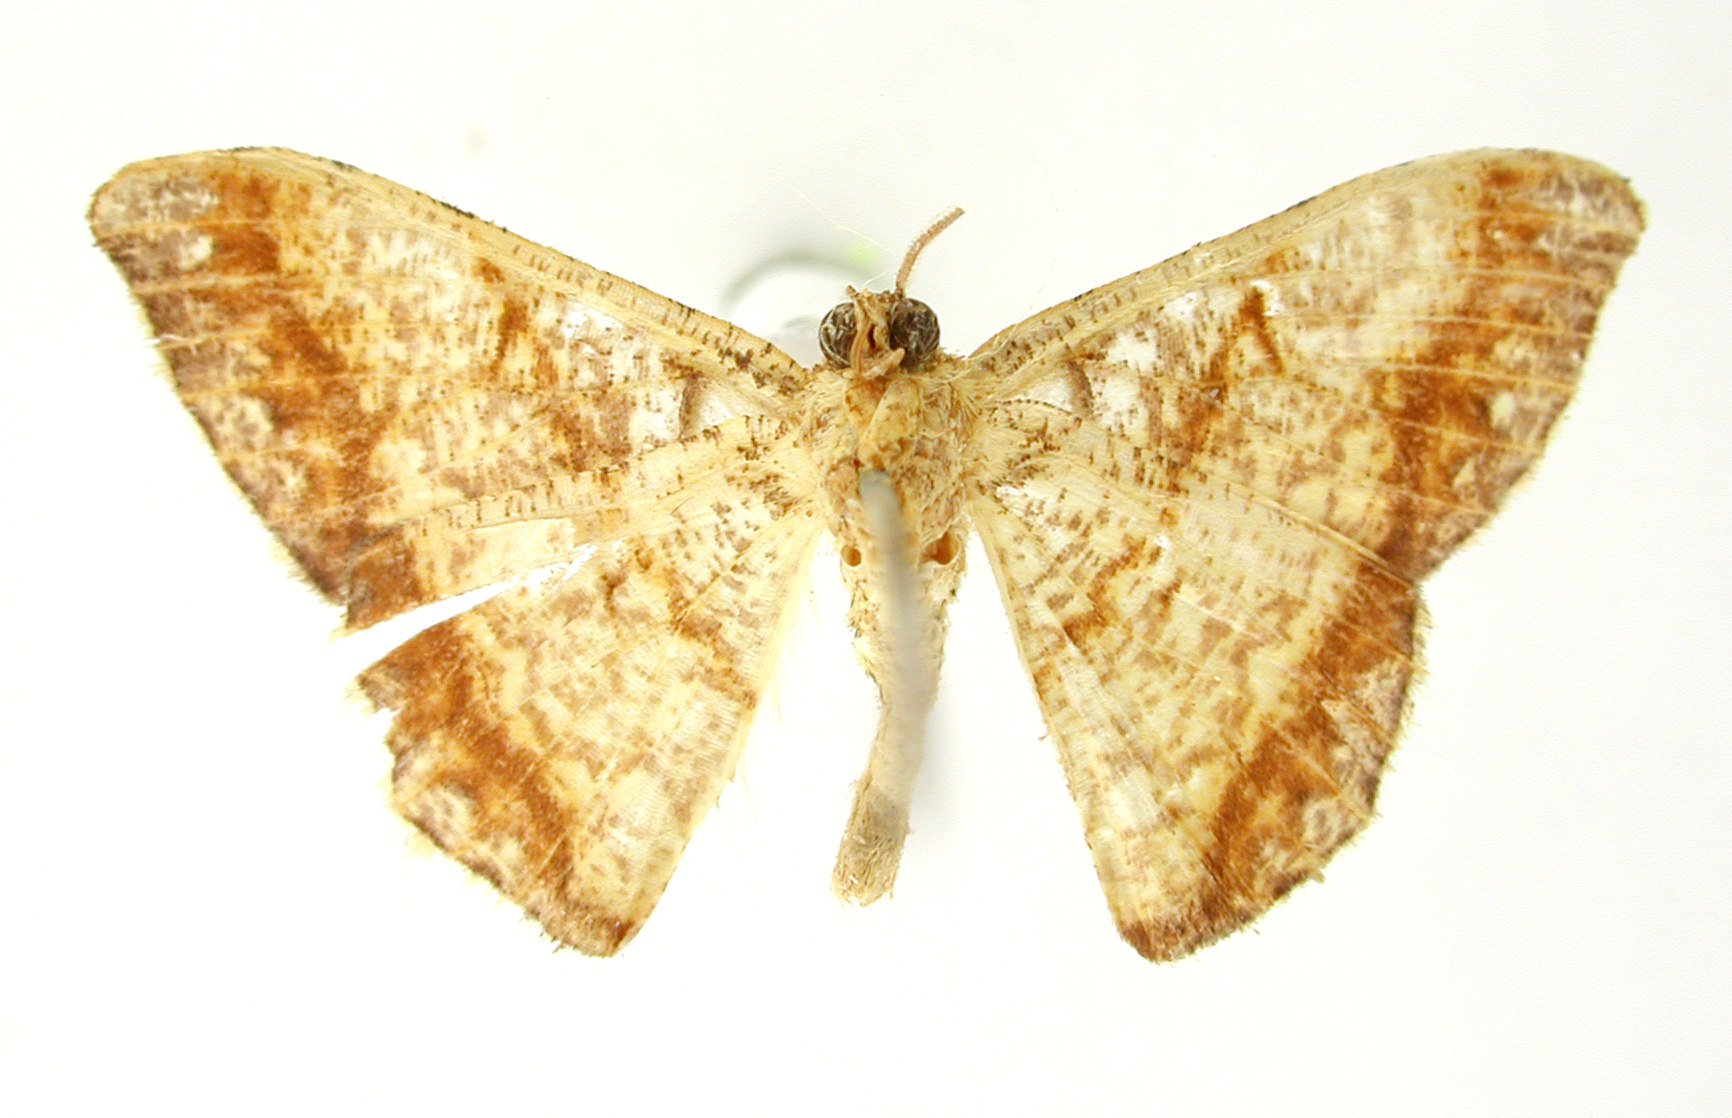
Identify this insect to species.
Semiothisa fervens
